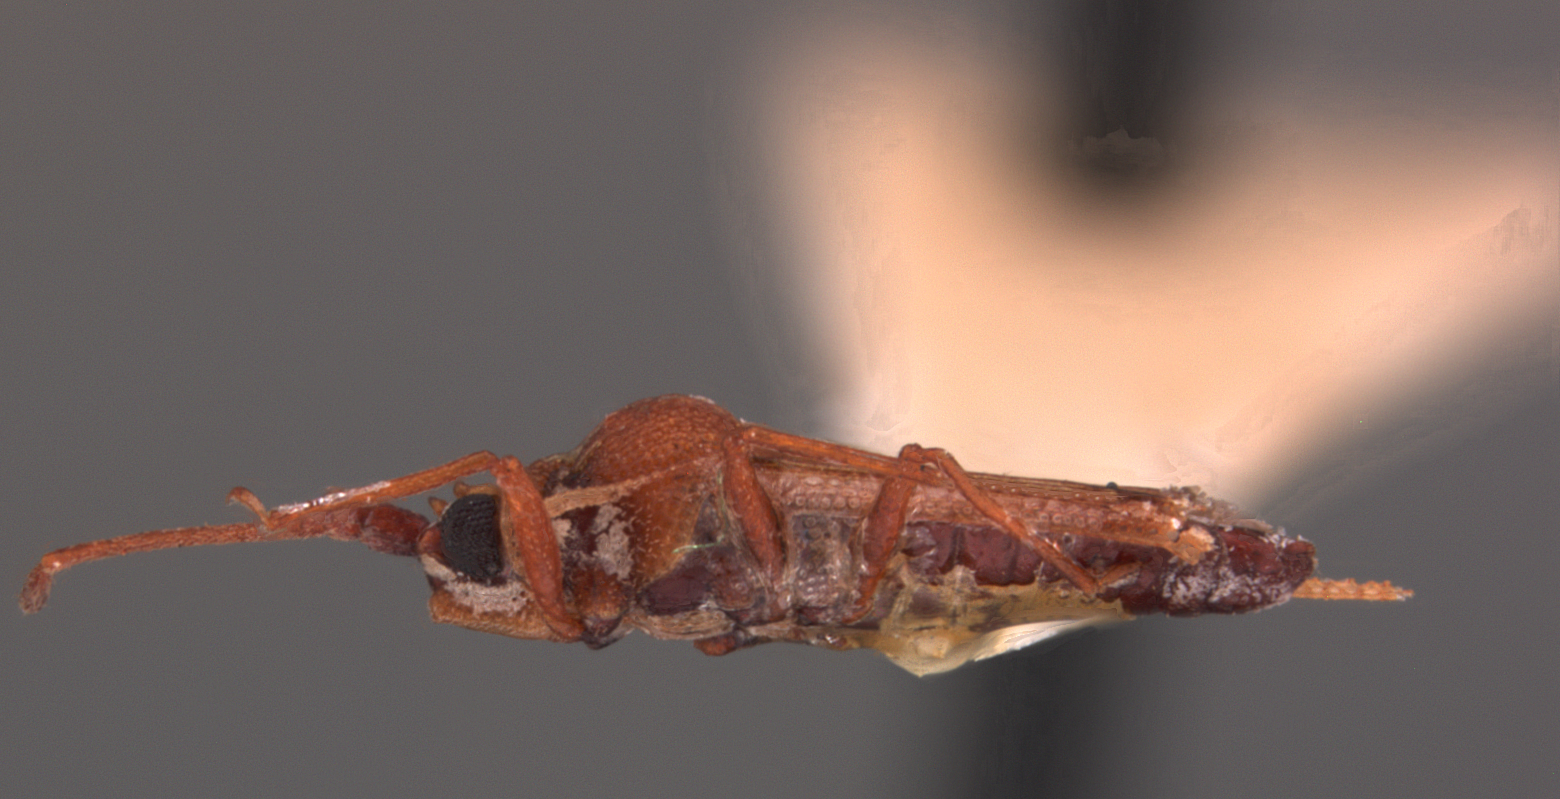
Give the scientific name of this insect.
Ulonemia concava
